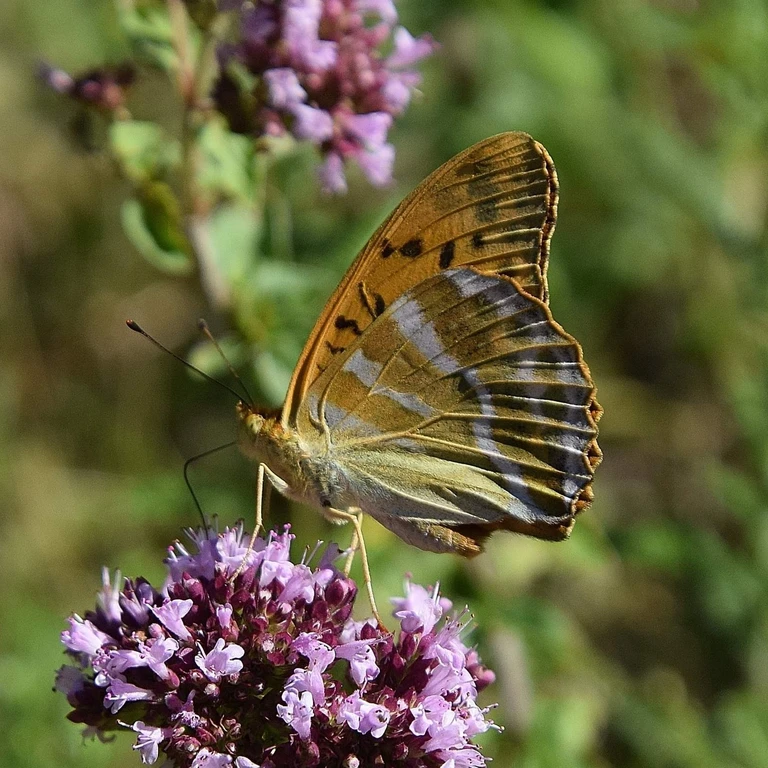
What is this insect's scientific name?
Argynnis paphia
